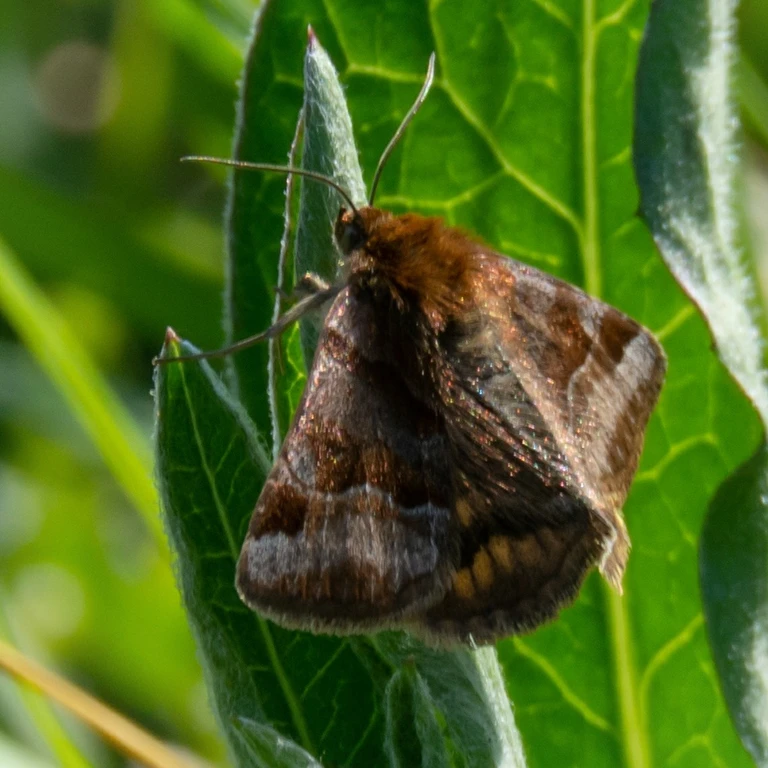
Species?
Euclidia glyphica
